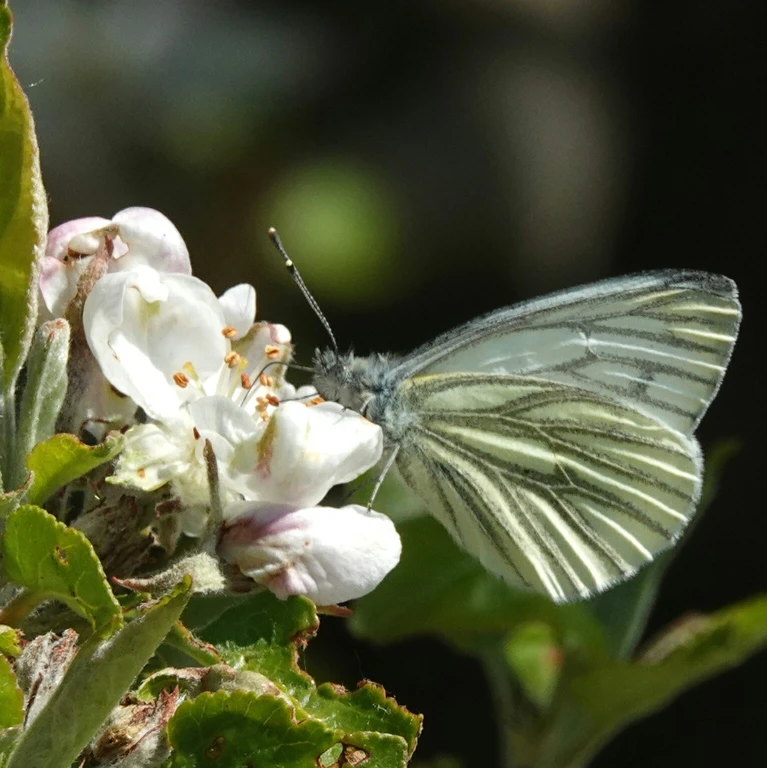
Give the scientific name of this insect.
Pieris napi
